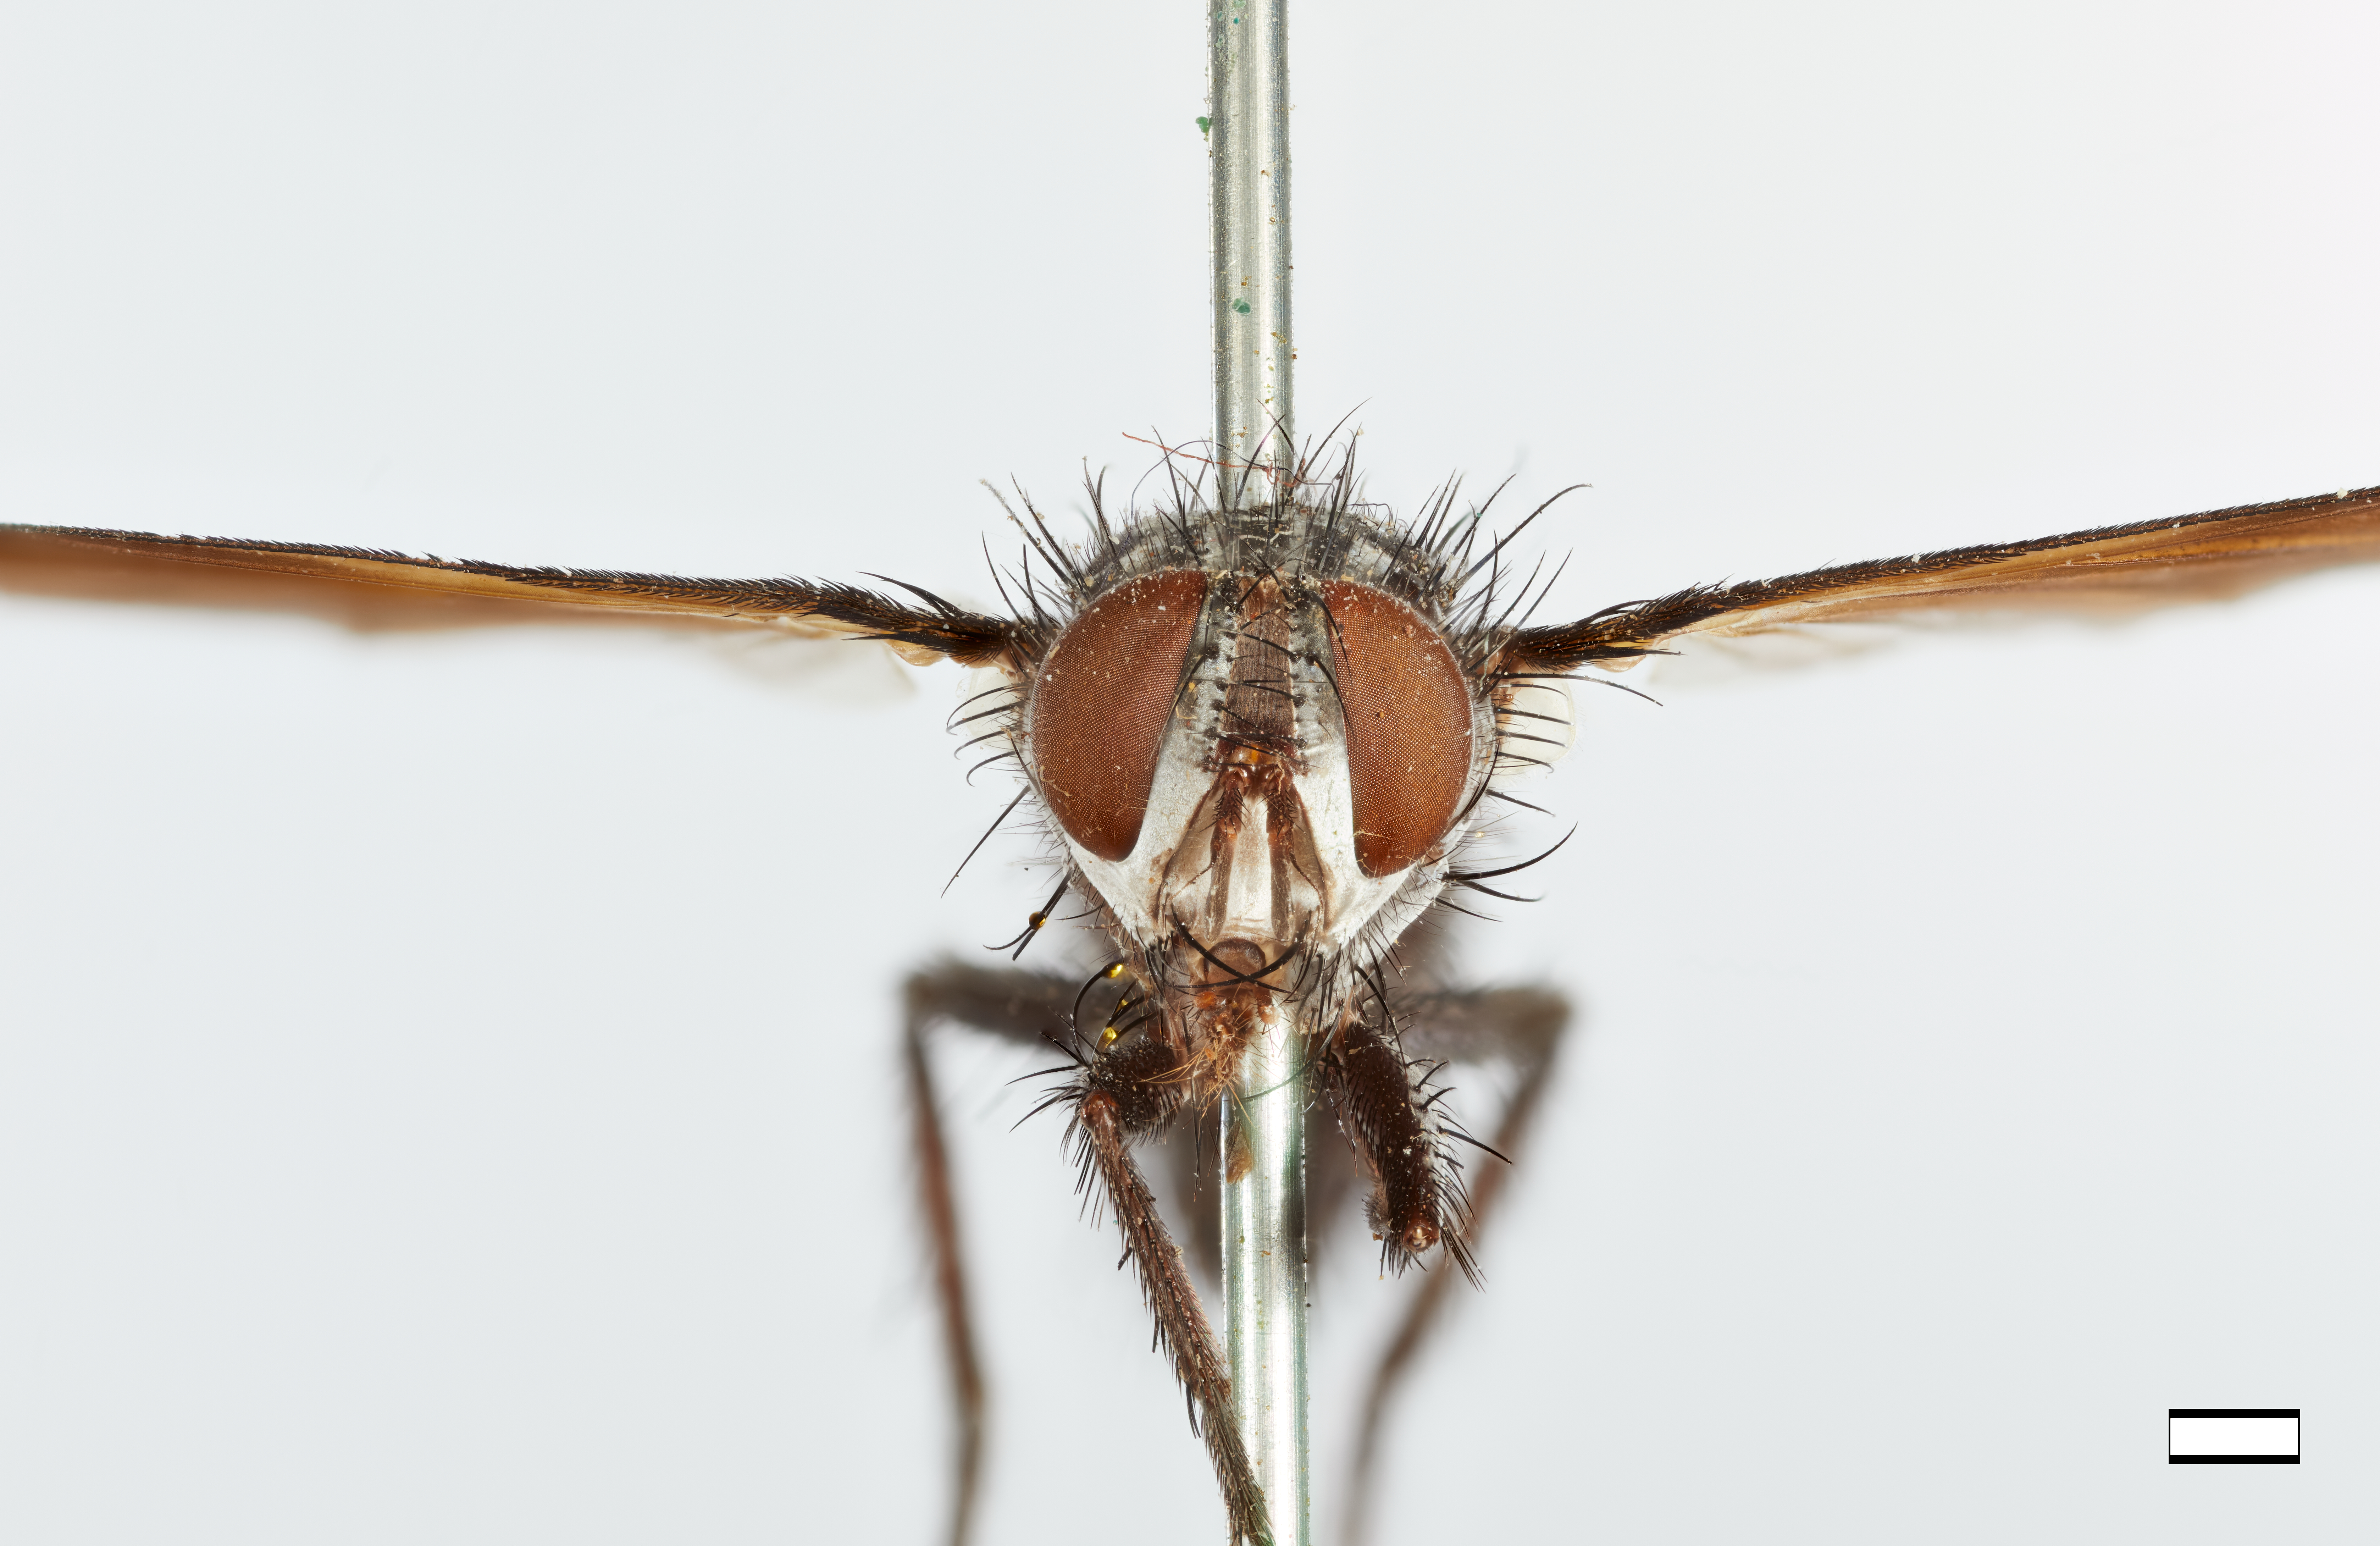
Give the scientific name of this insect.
Pseudeuantha linelli
